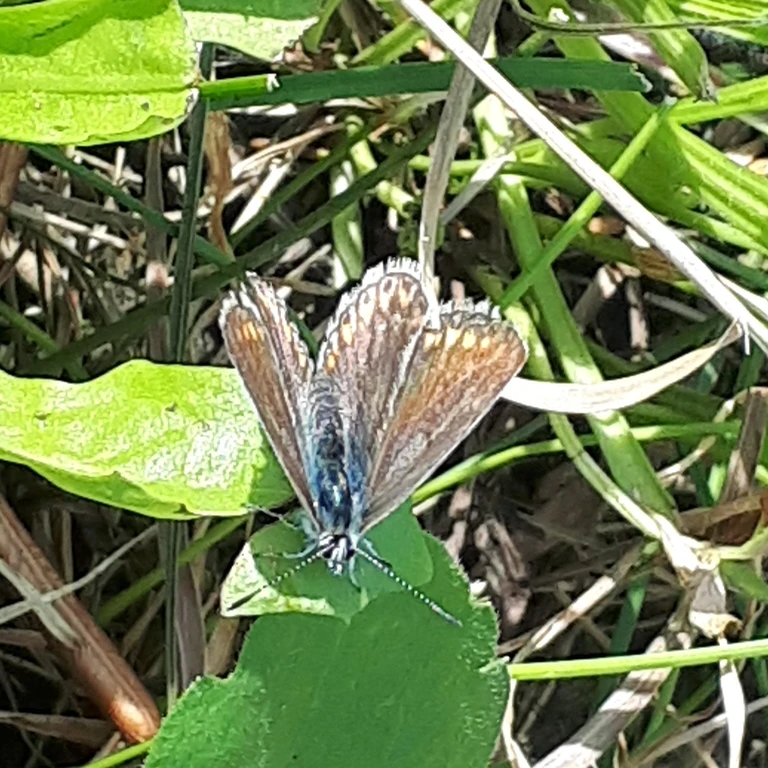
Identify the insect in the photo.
Polyommatus icarus
